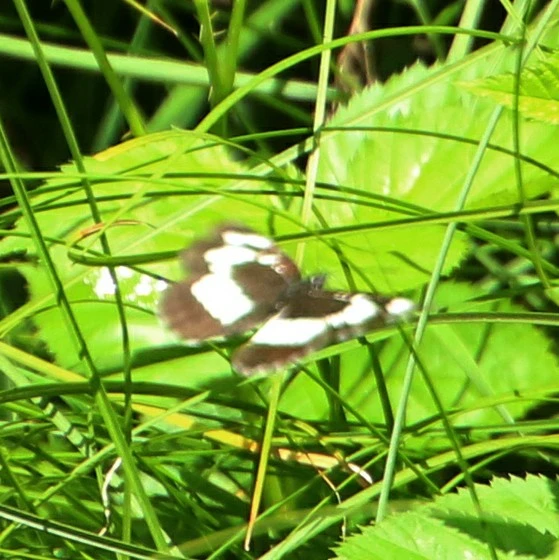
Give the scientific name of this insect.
Neptis rivularis
